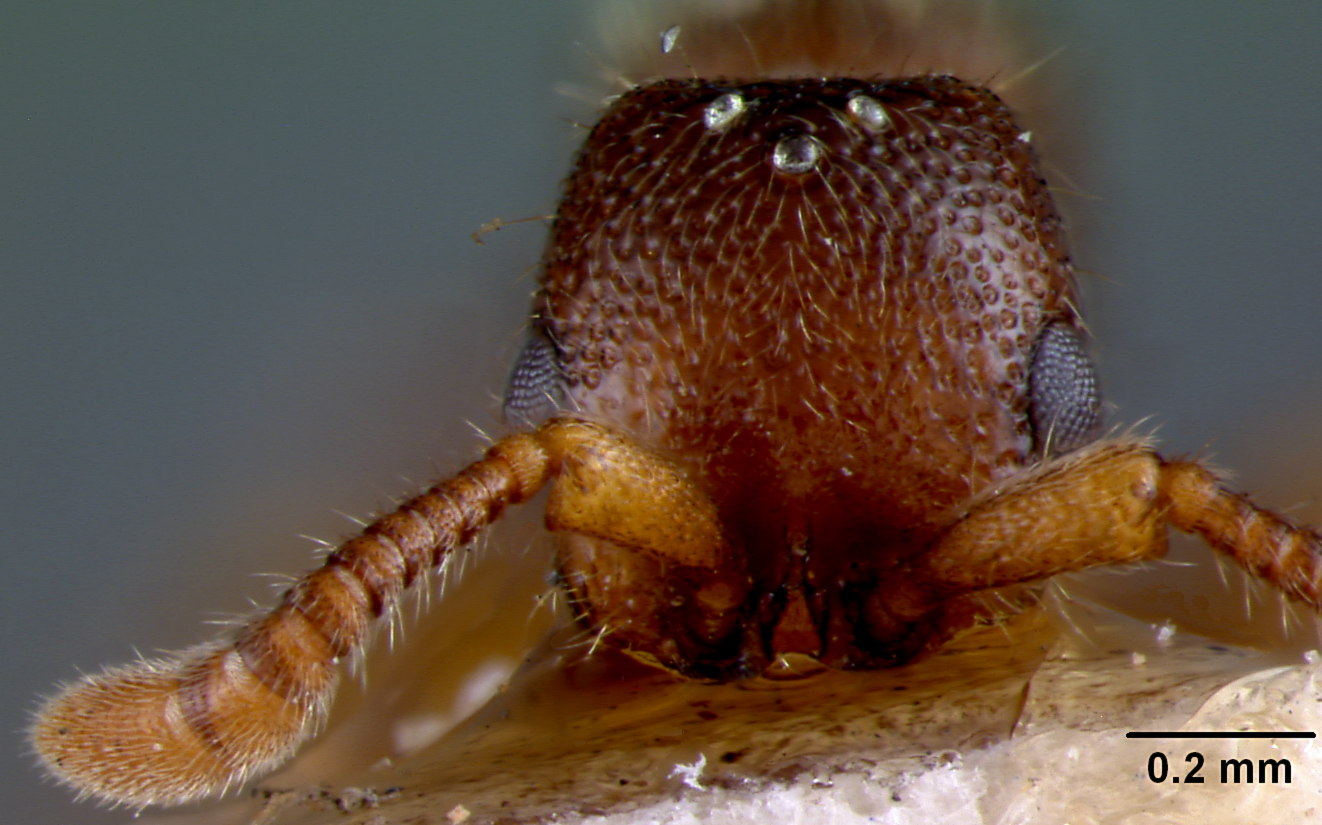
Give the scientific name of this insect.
Eusphinctus occidentalis
